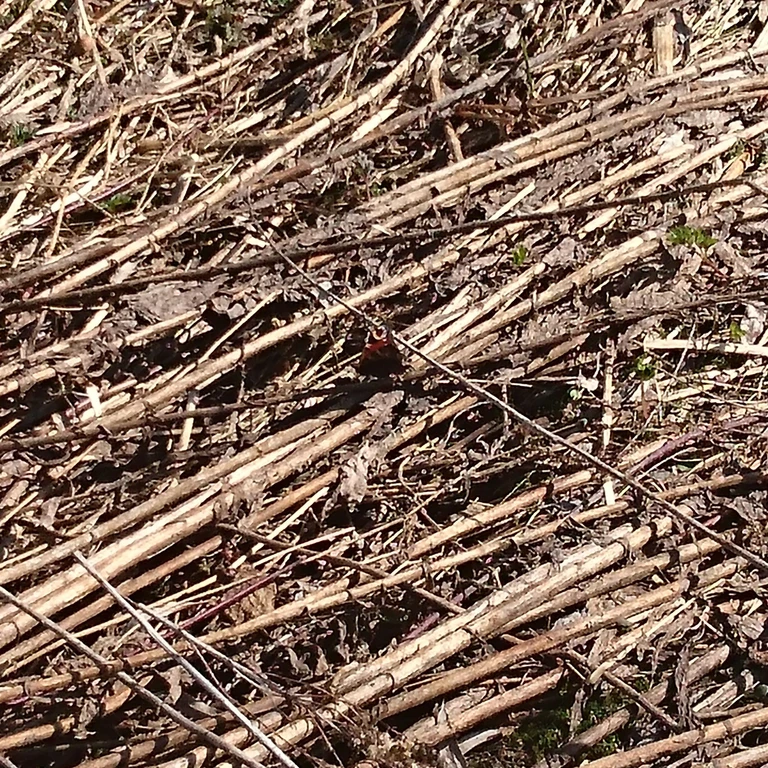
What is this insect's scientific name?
Aglais io
